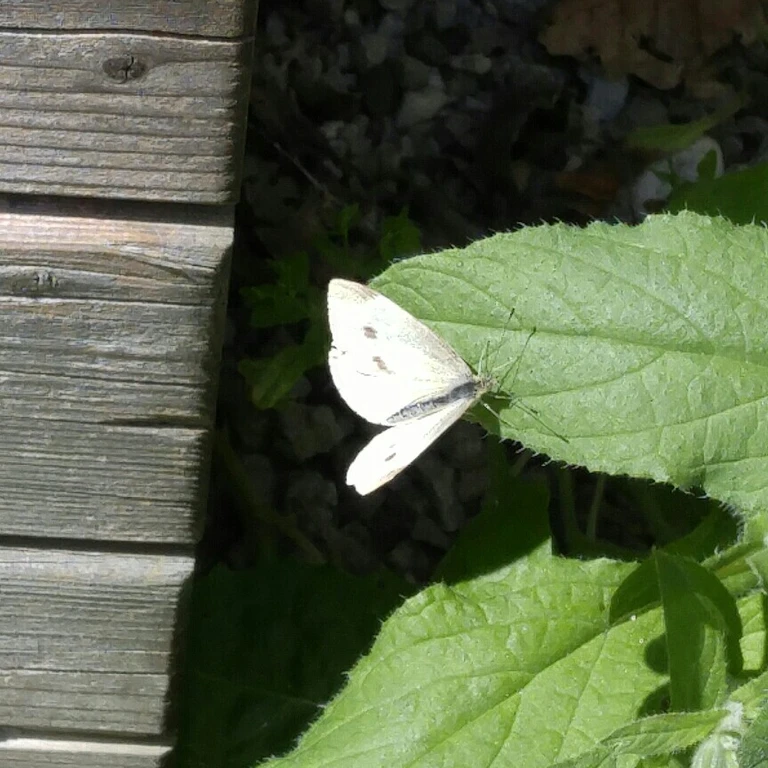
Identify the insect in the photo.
Pieris rapae
